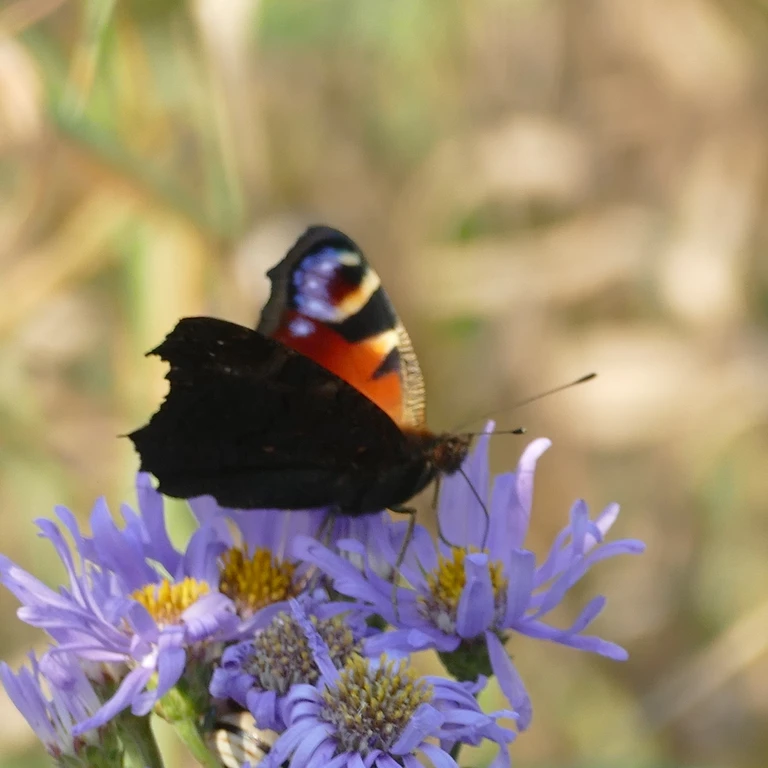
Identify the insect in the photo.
Aglais io
